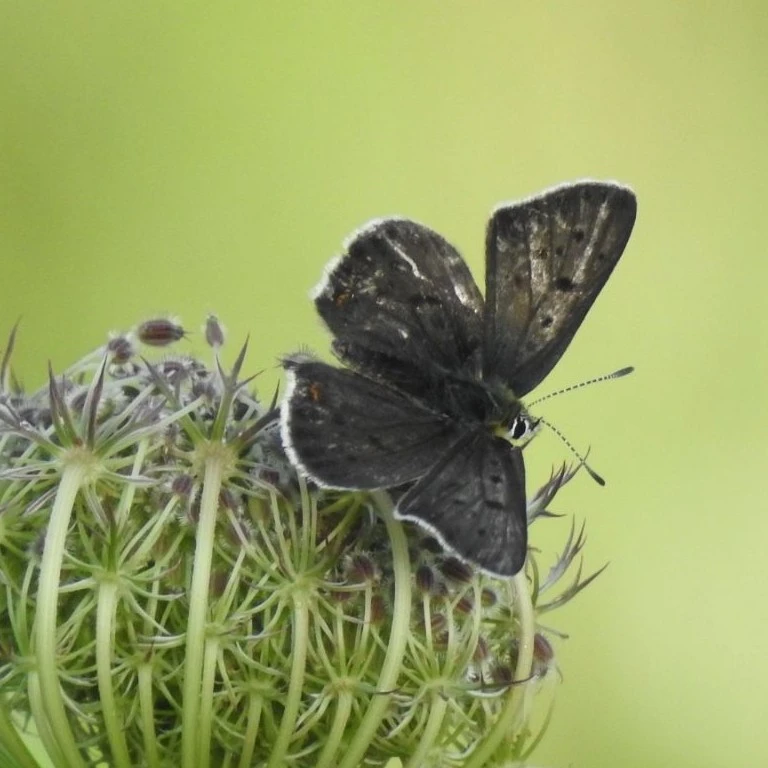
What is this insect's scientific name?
Lycaena tityrus (also Loweia tityrus)
